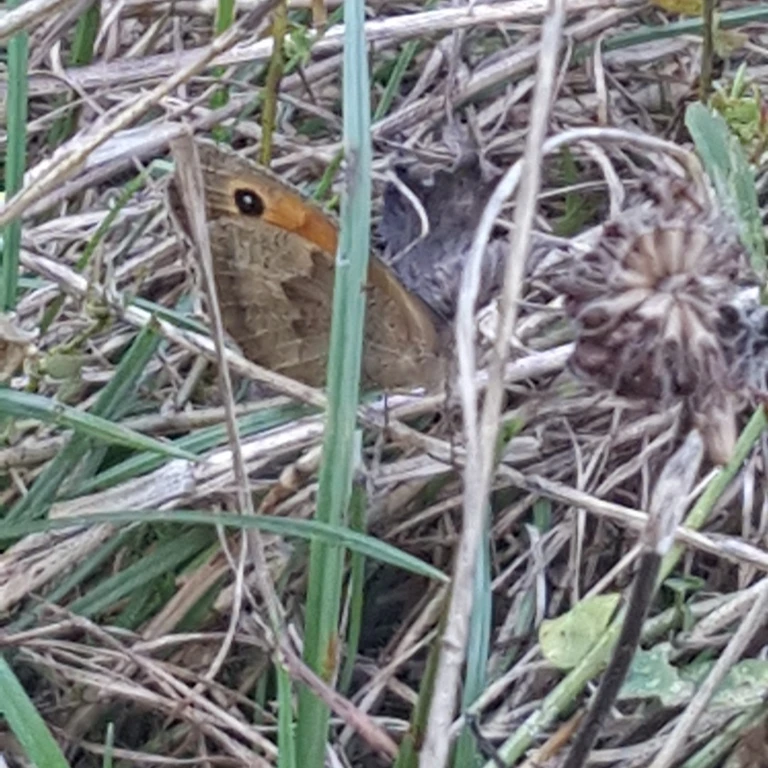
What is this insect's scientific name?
Maniola jurtina
